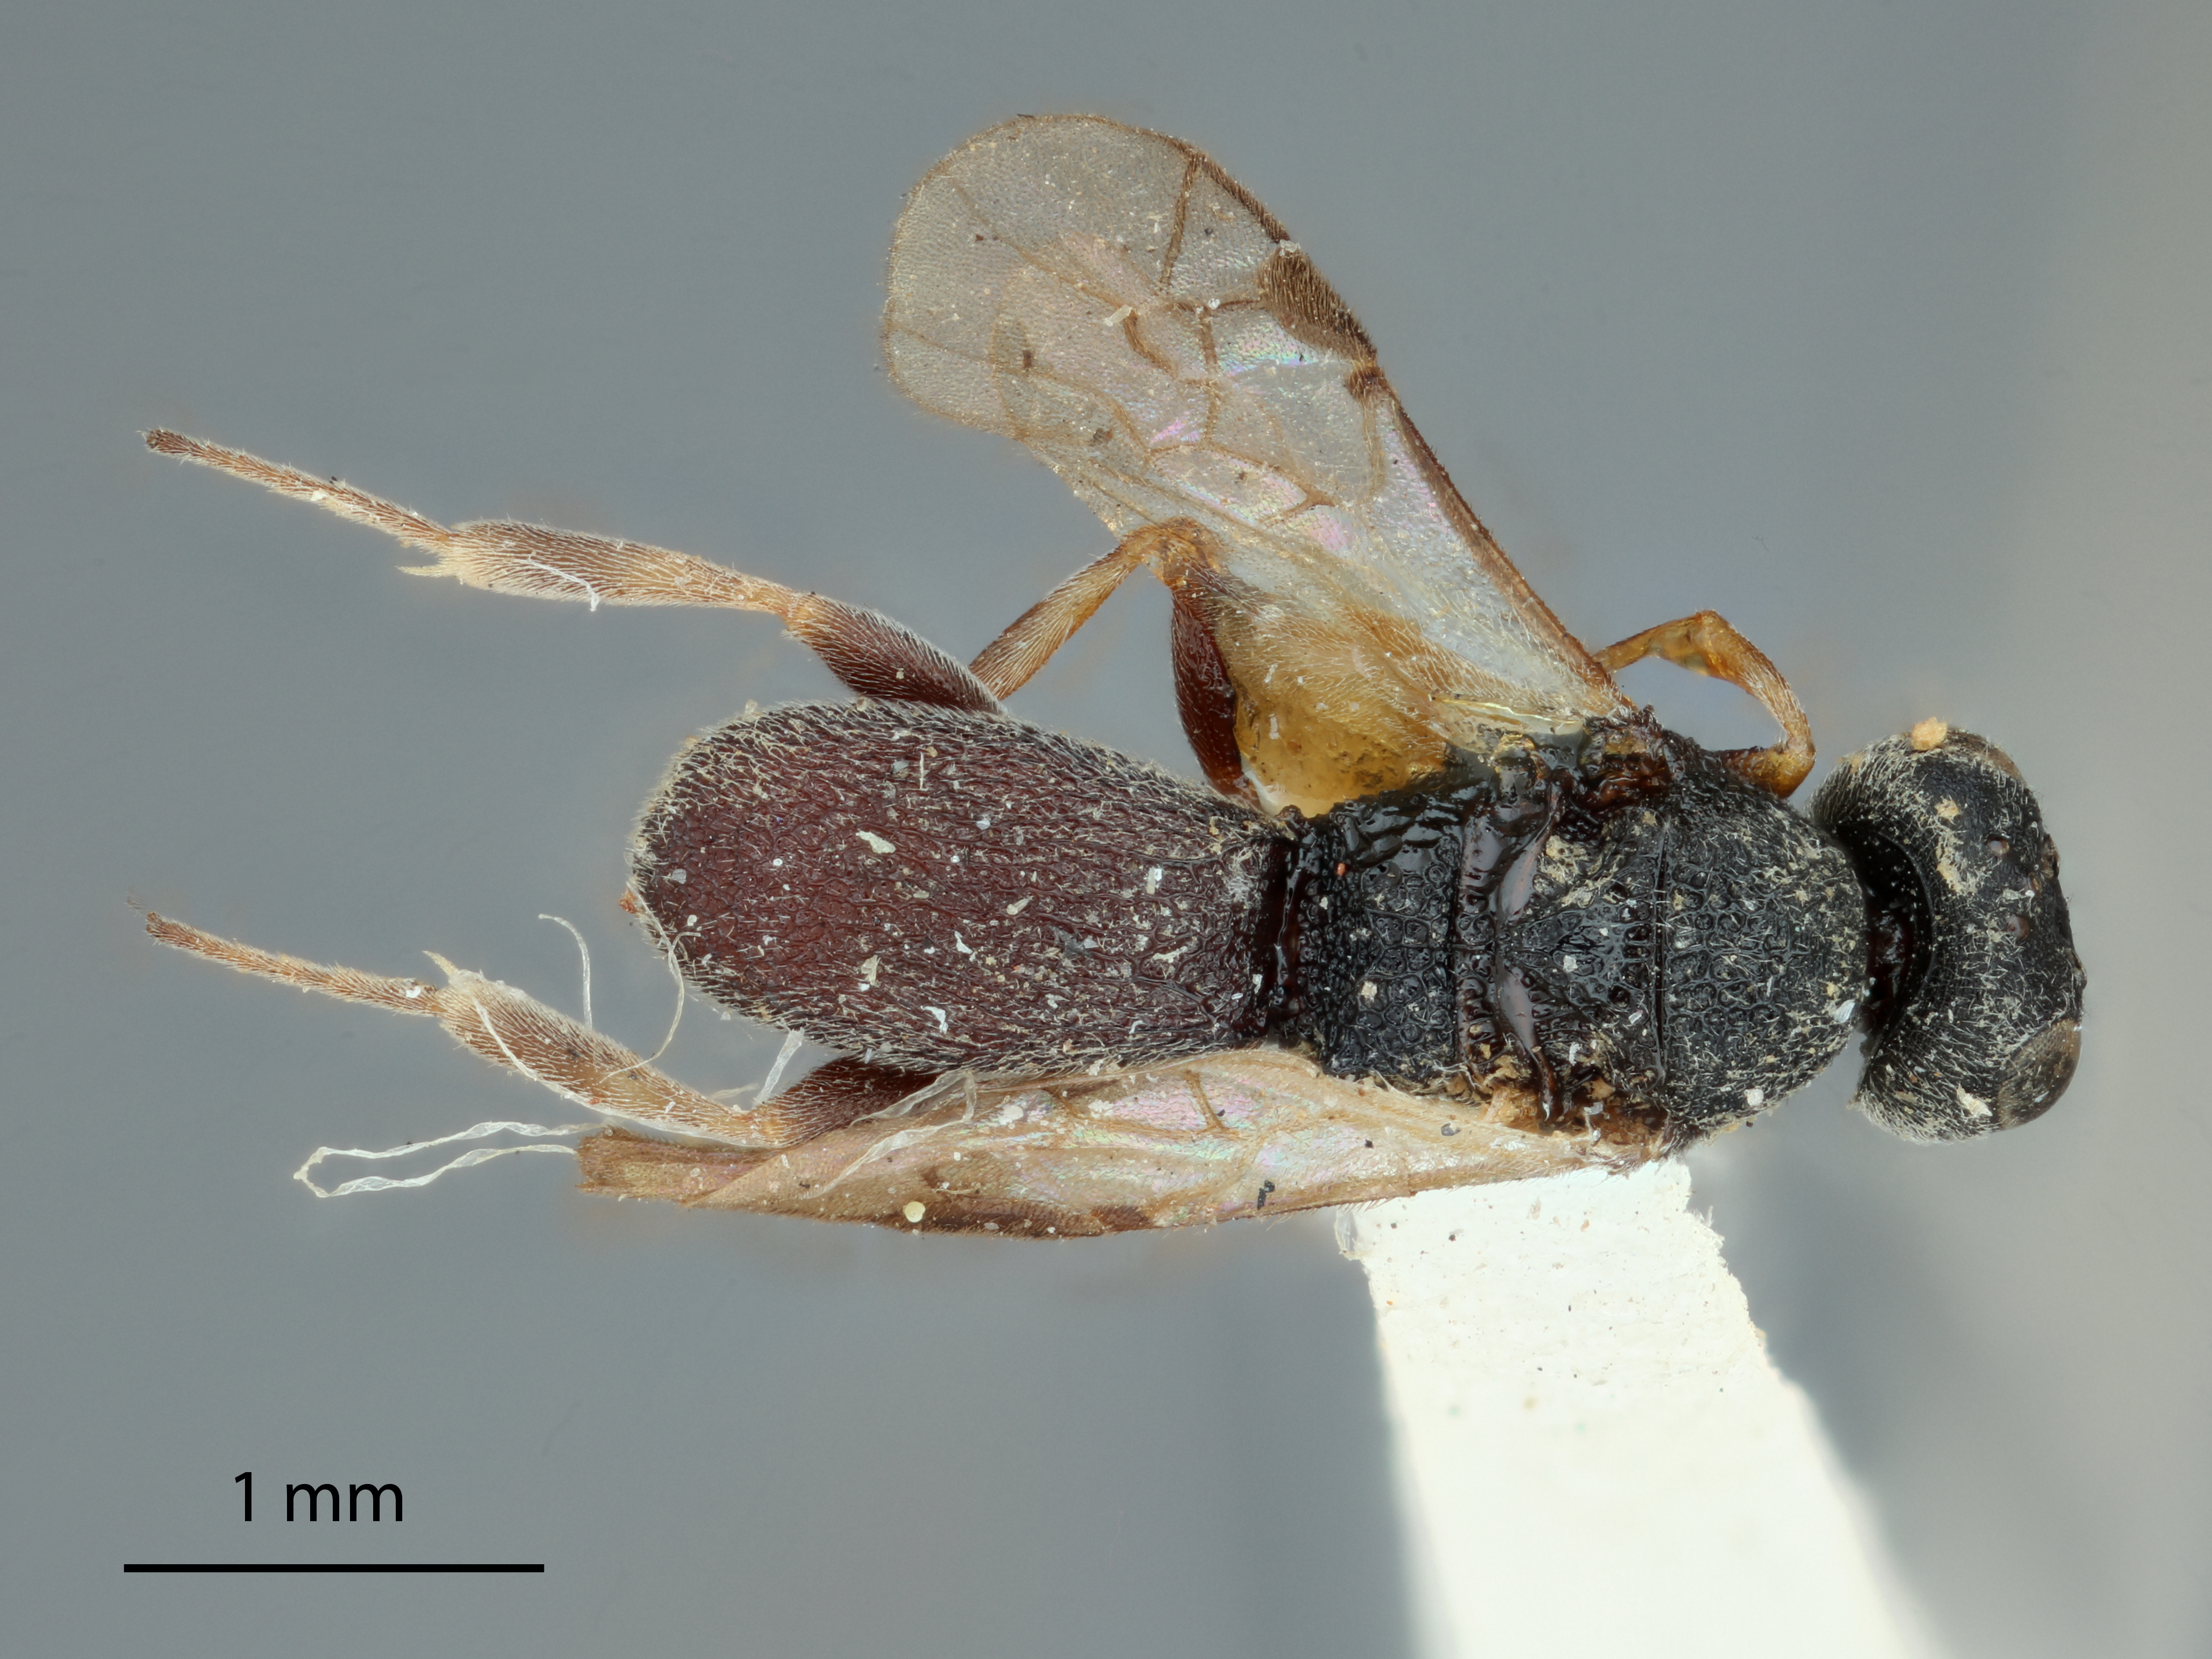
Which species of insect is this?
Chelonus lavernae
